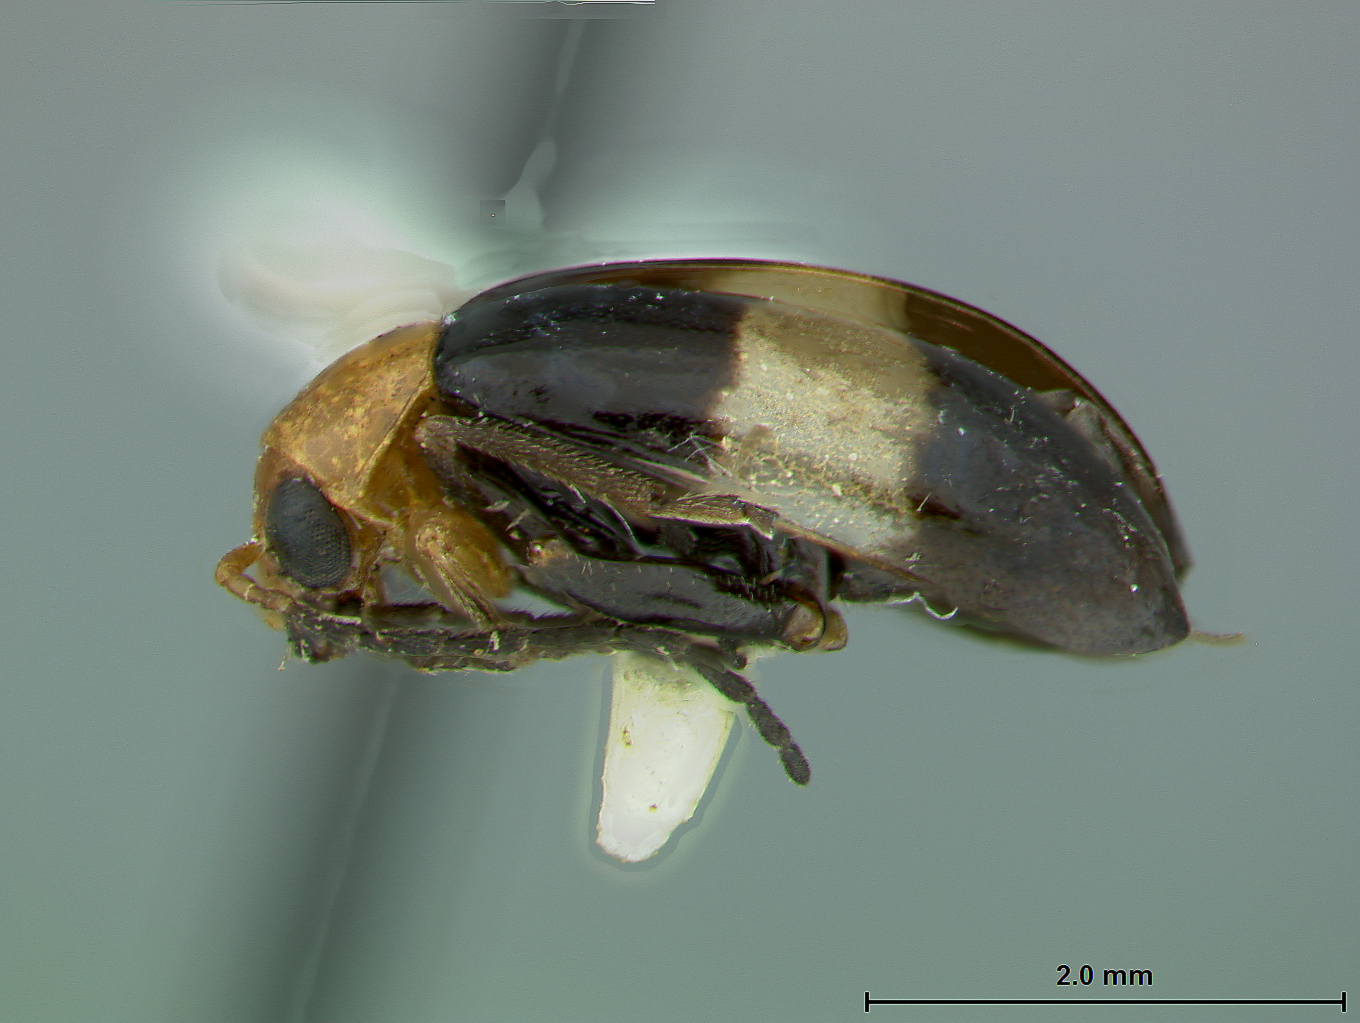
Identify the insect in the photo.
Monolepta liui
